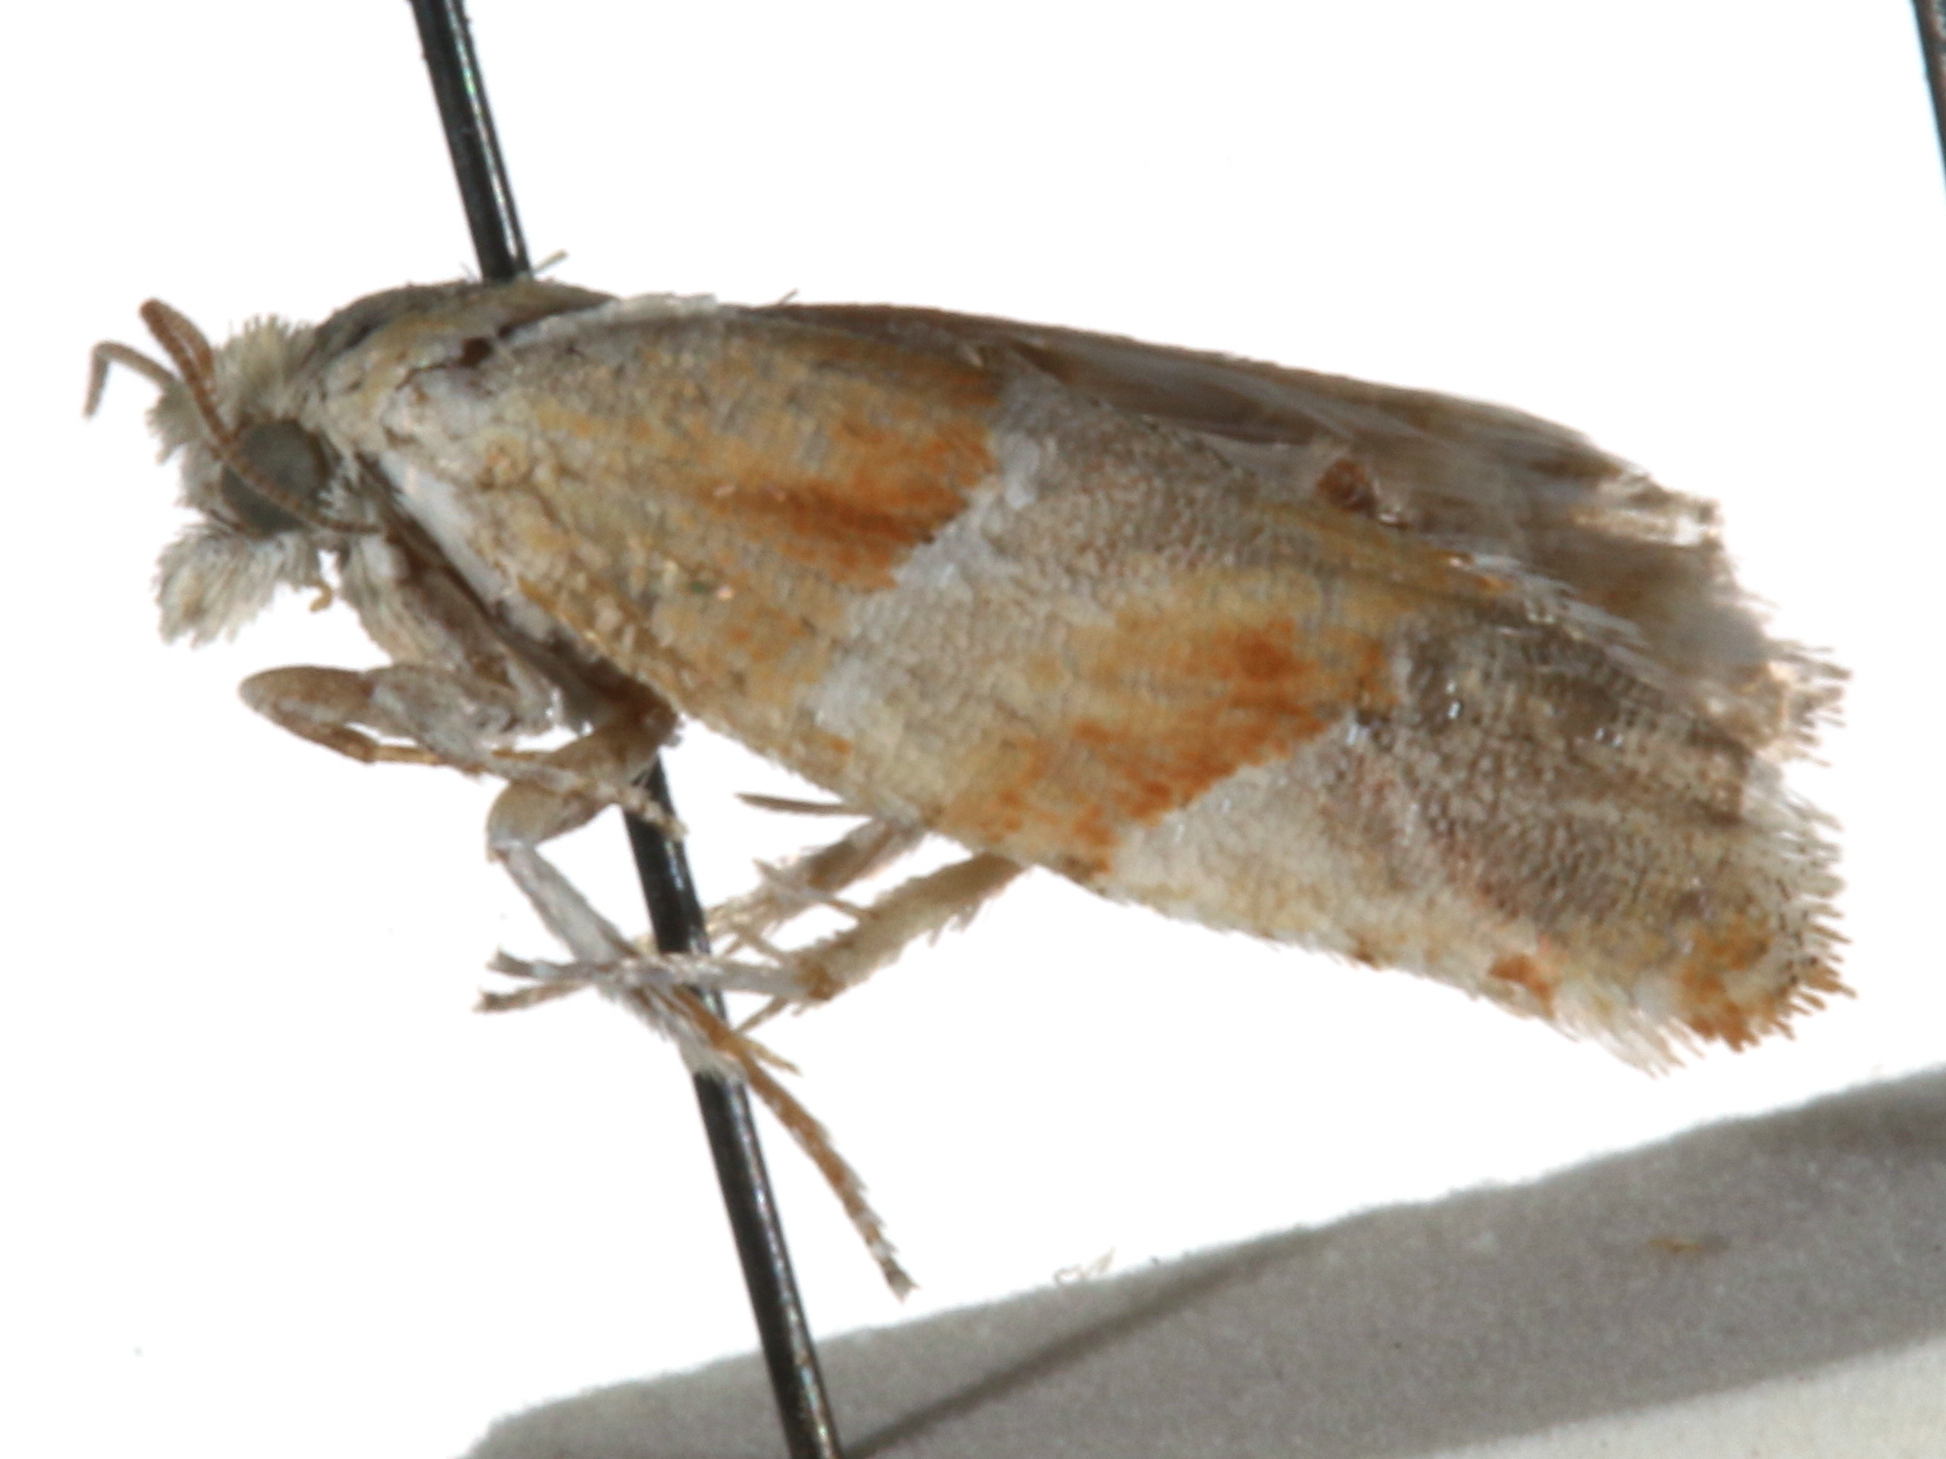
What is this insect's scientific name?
Eucosma fulvofasciata
